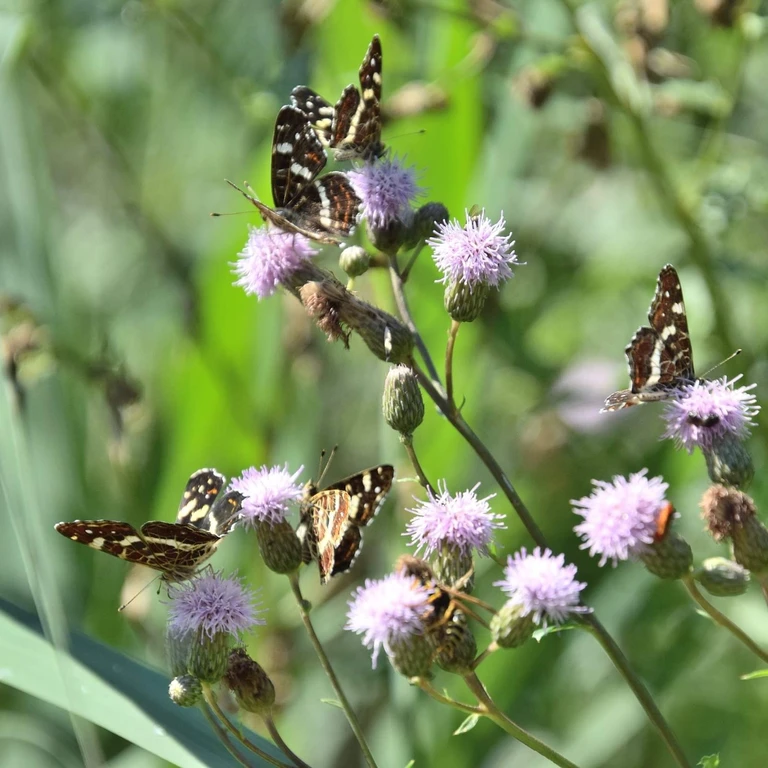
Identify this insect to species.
Araschnia levana
